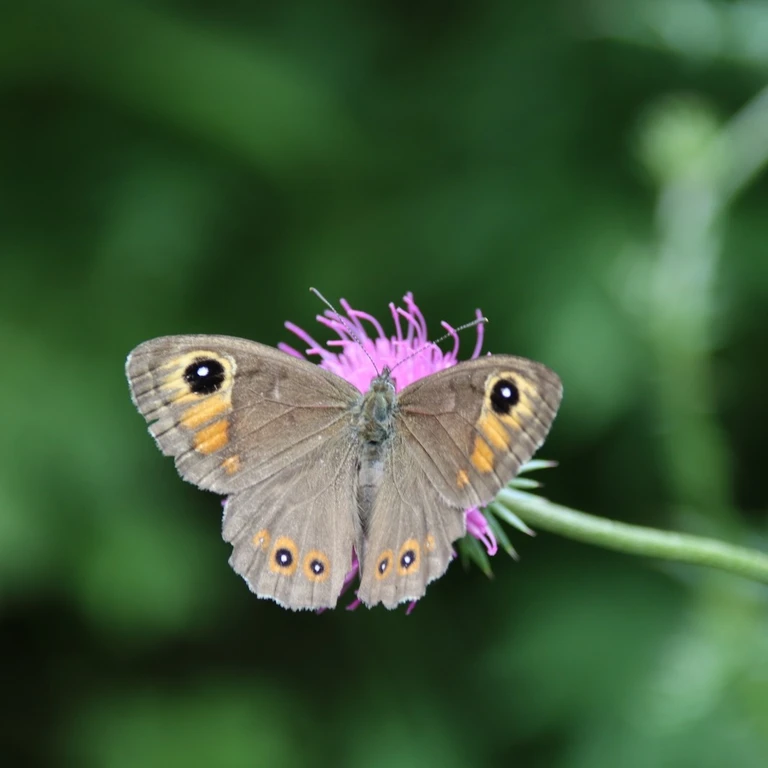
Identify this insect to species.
Lasiommata maera (also Pararge maera)
